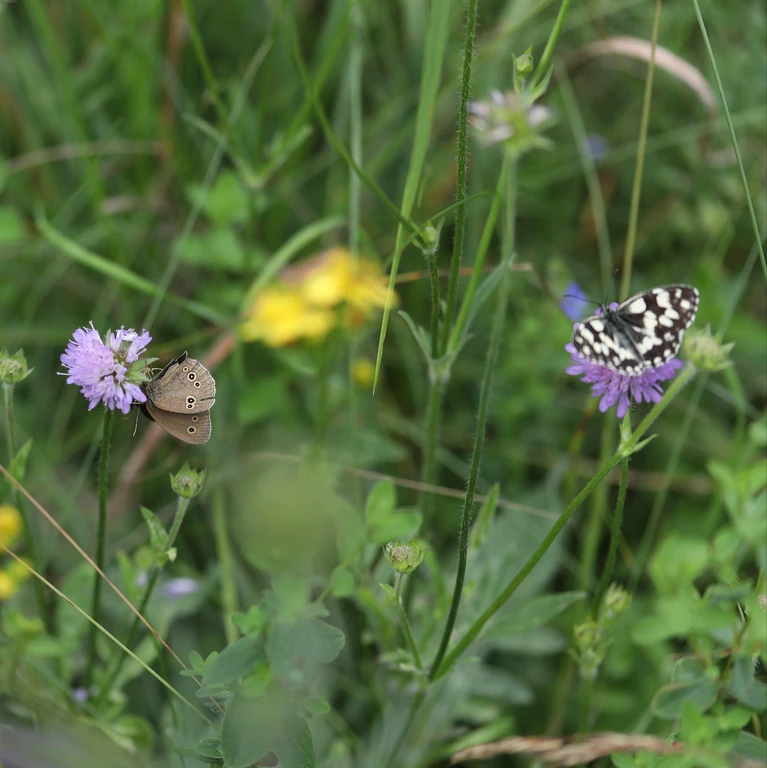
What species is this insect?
Aphantopus hyperantus
